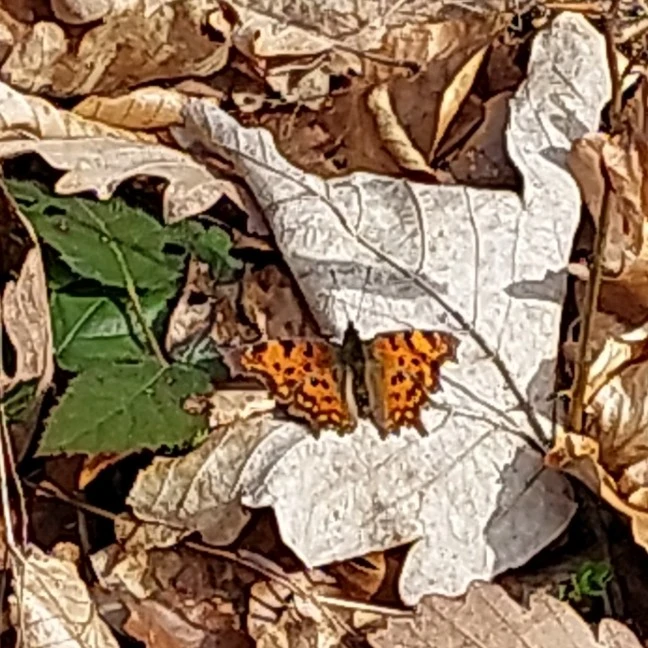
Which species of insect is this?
Polygonia c-album
